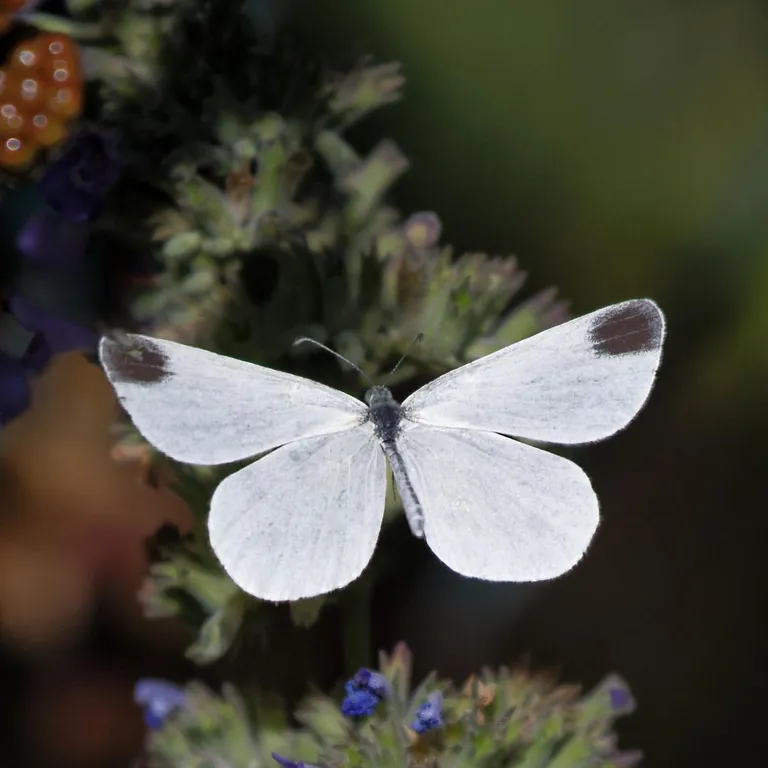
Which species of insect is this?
Leptidea sinapis/juvernica
